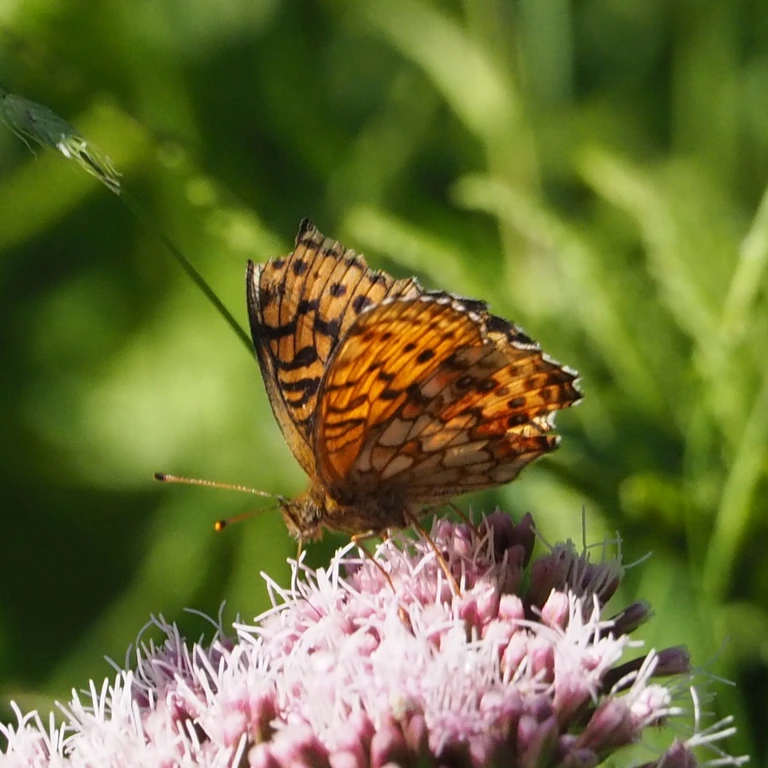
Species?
Brenthis ino
